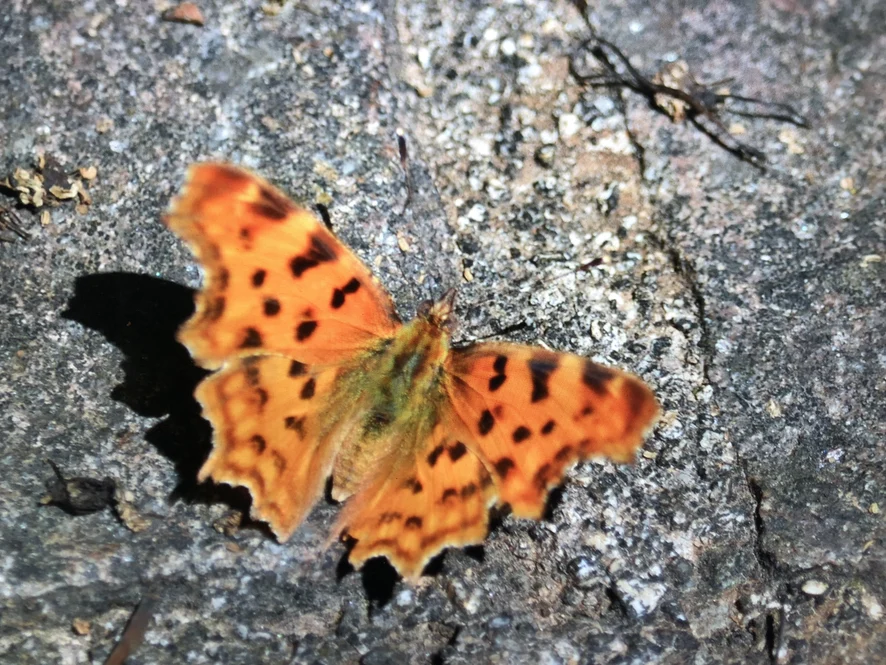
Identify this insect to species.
Polygonia c-album
